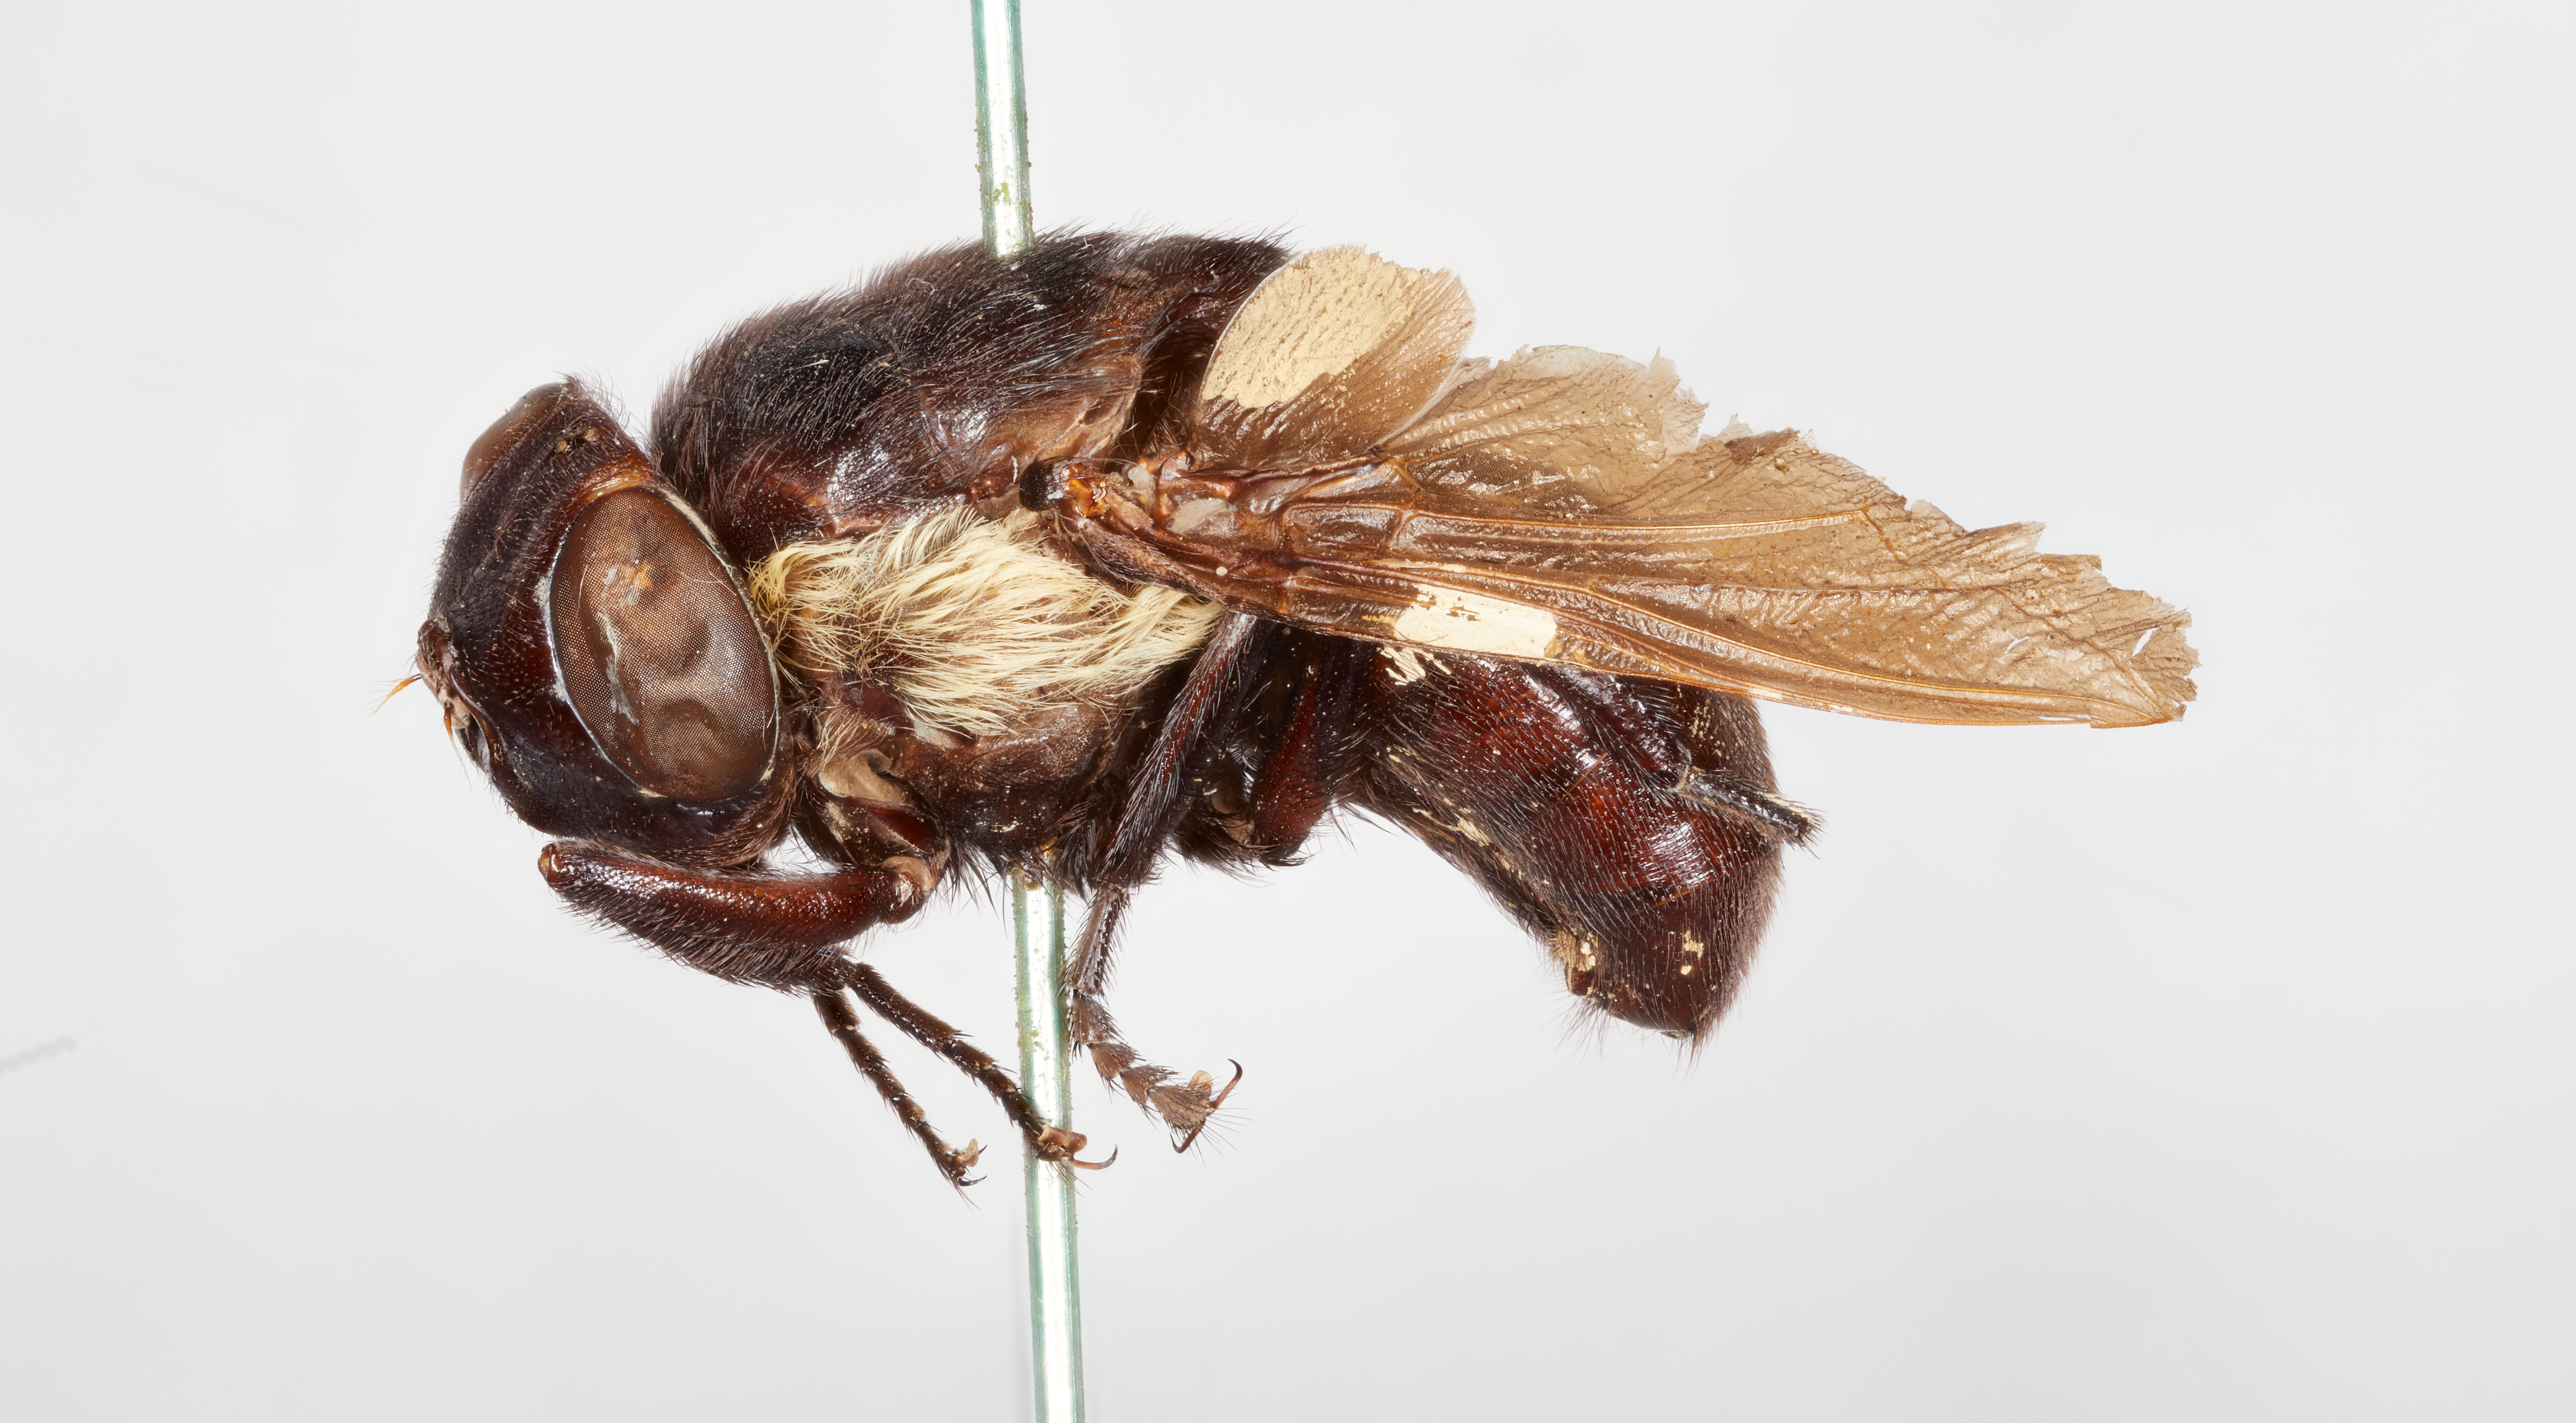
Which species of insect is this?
Cuterebra polita
